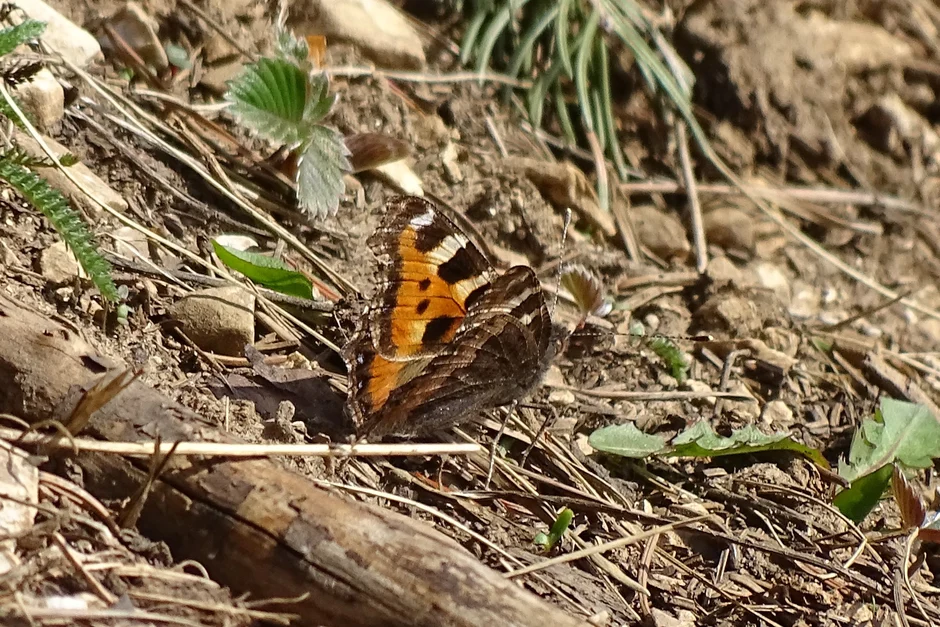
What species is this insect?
Aglais urticae
